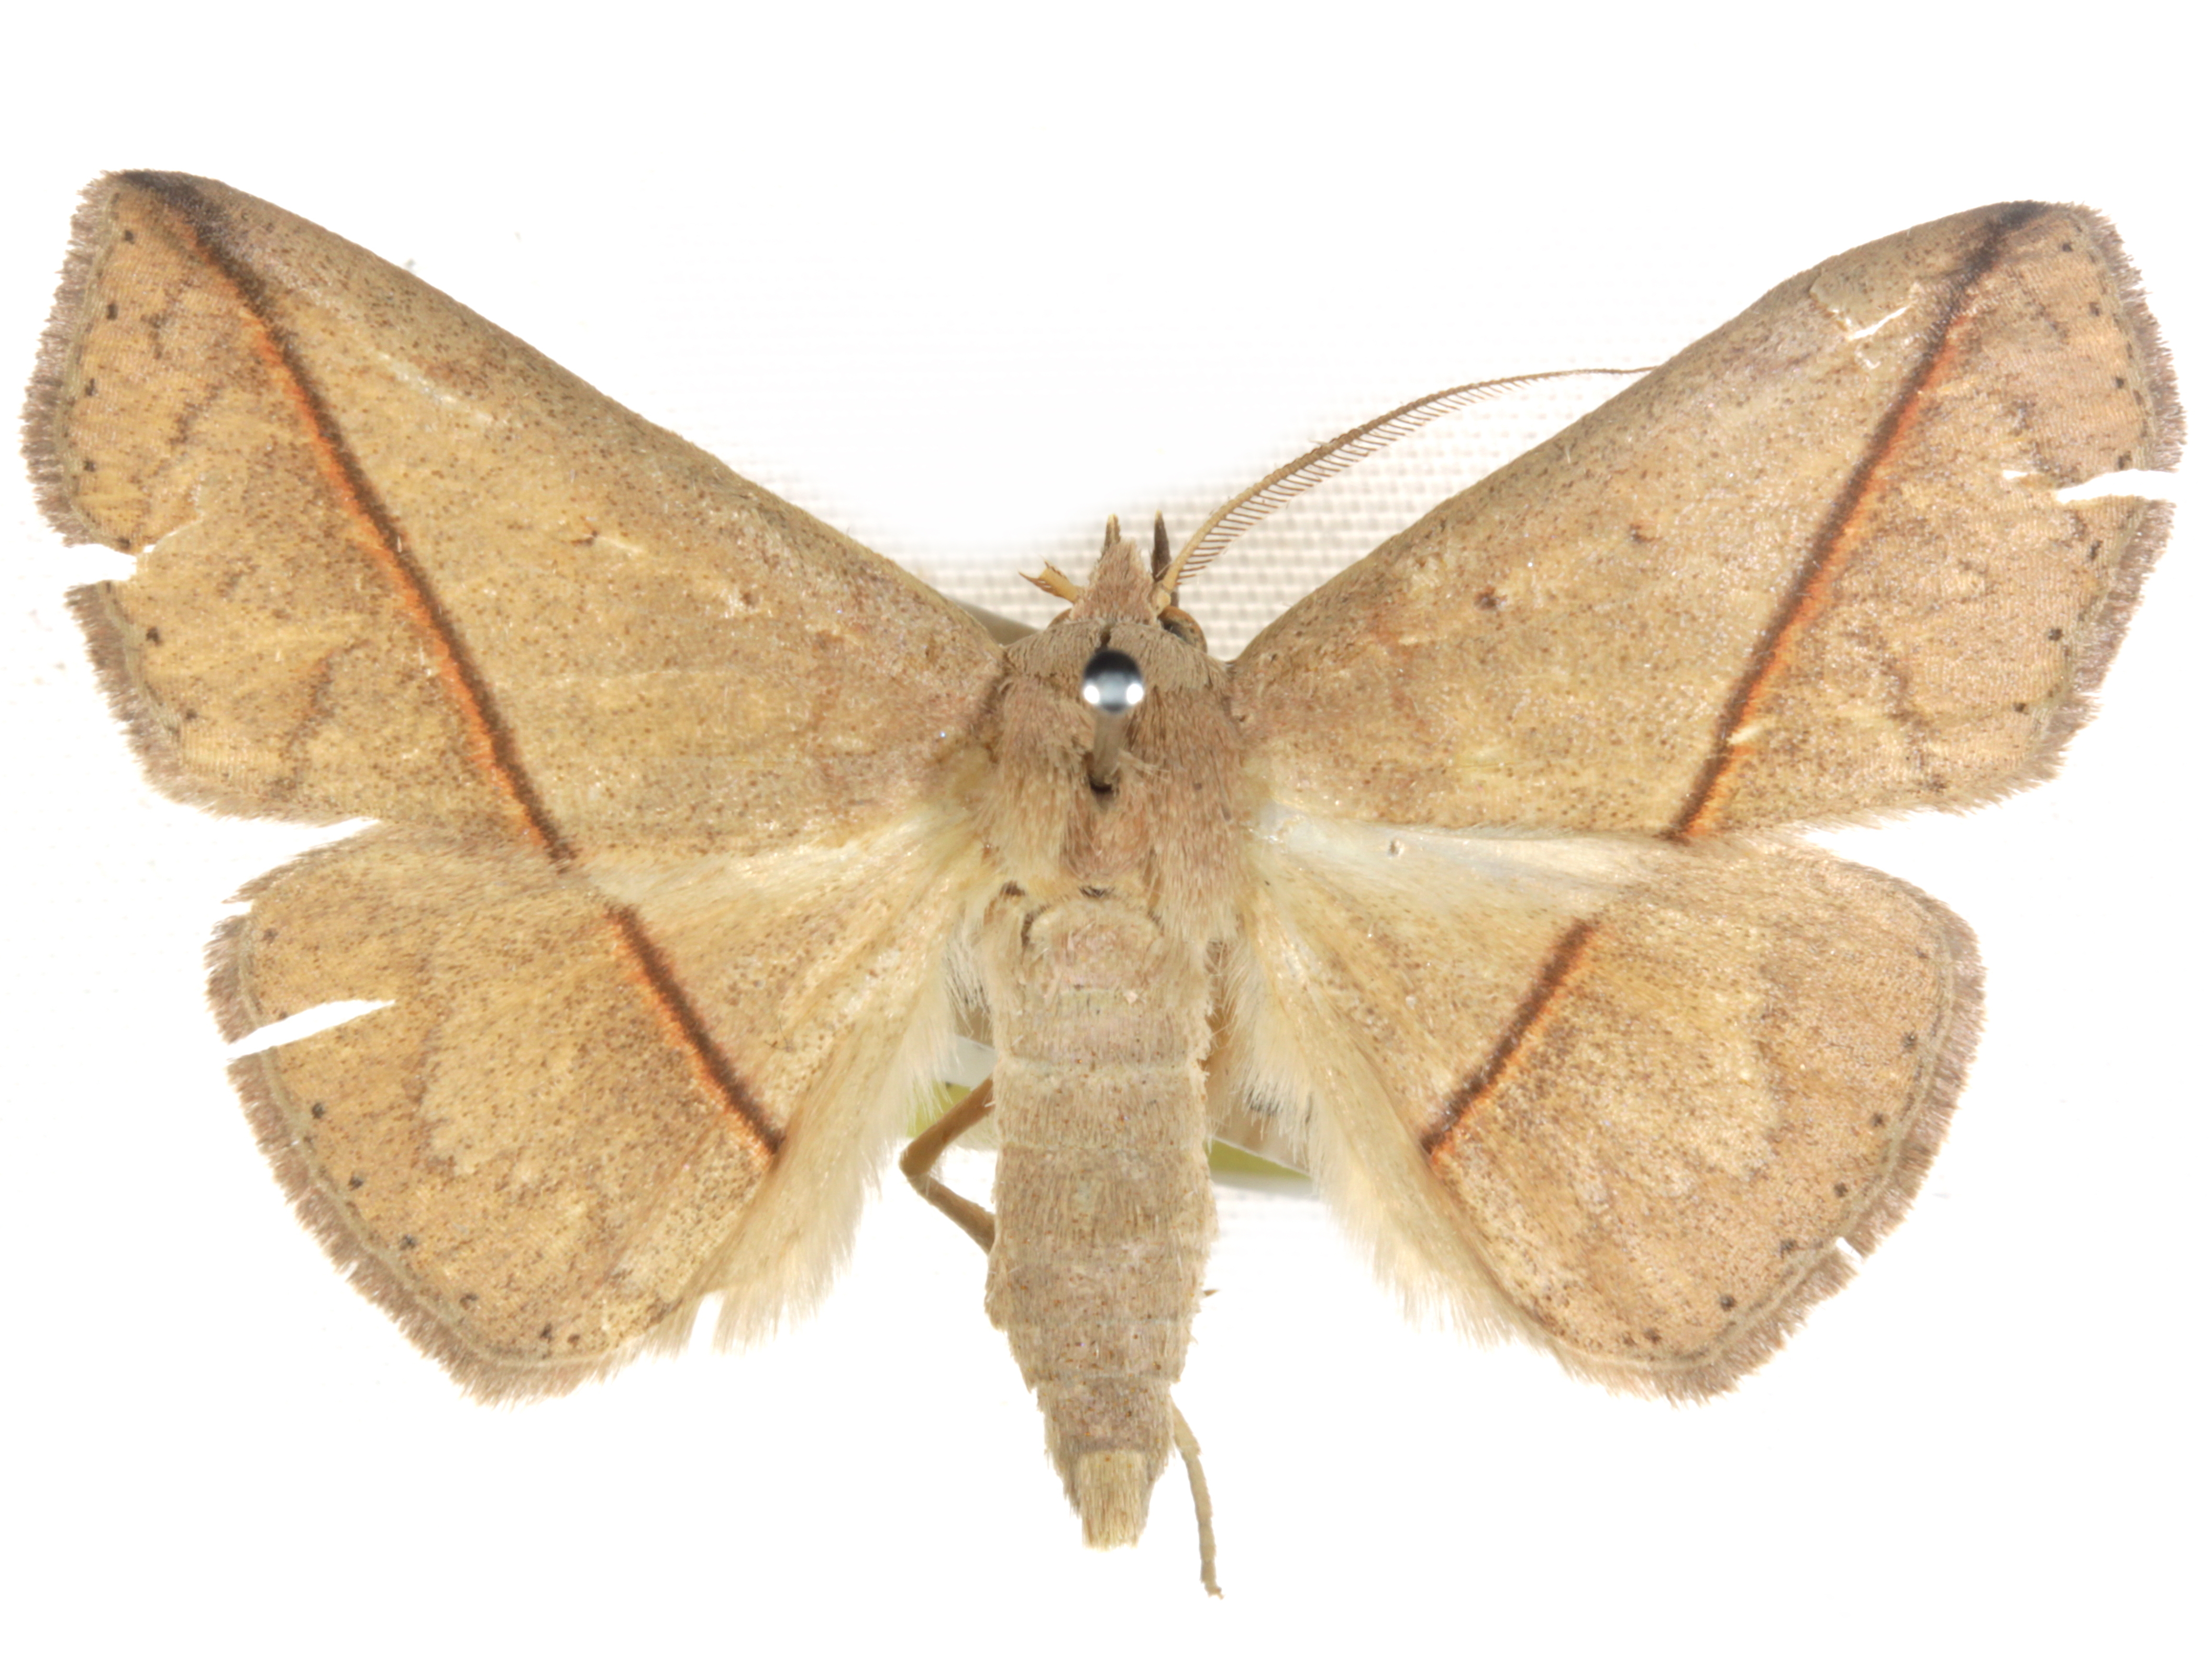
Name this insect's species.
Ugia rufilinea
